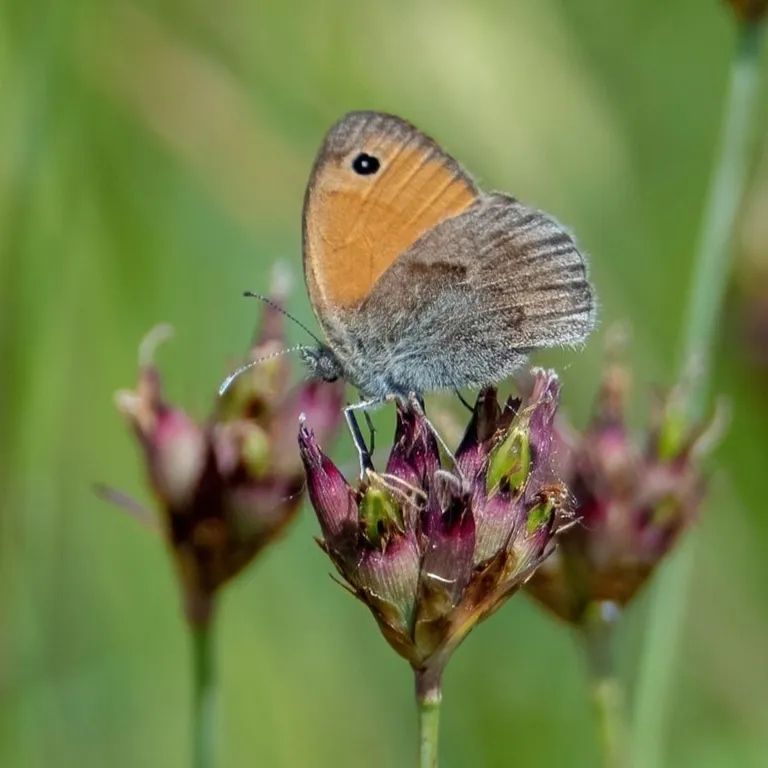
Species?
Coenonympha pamphilus
